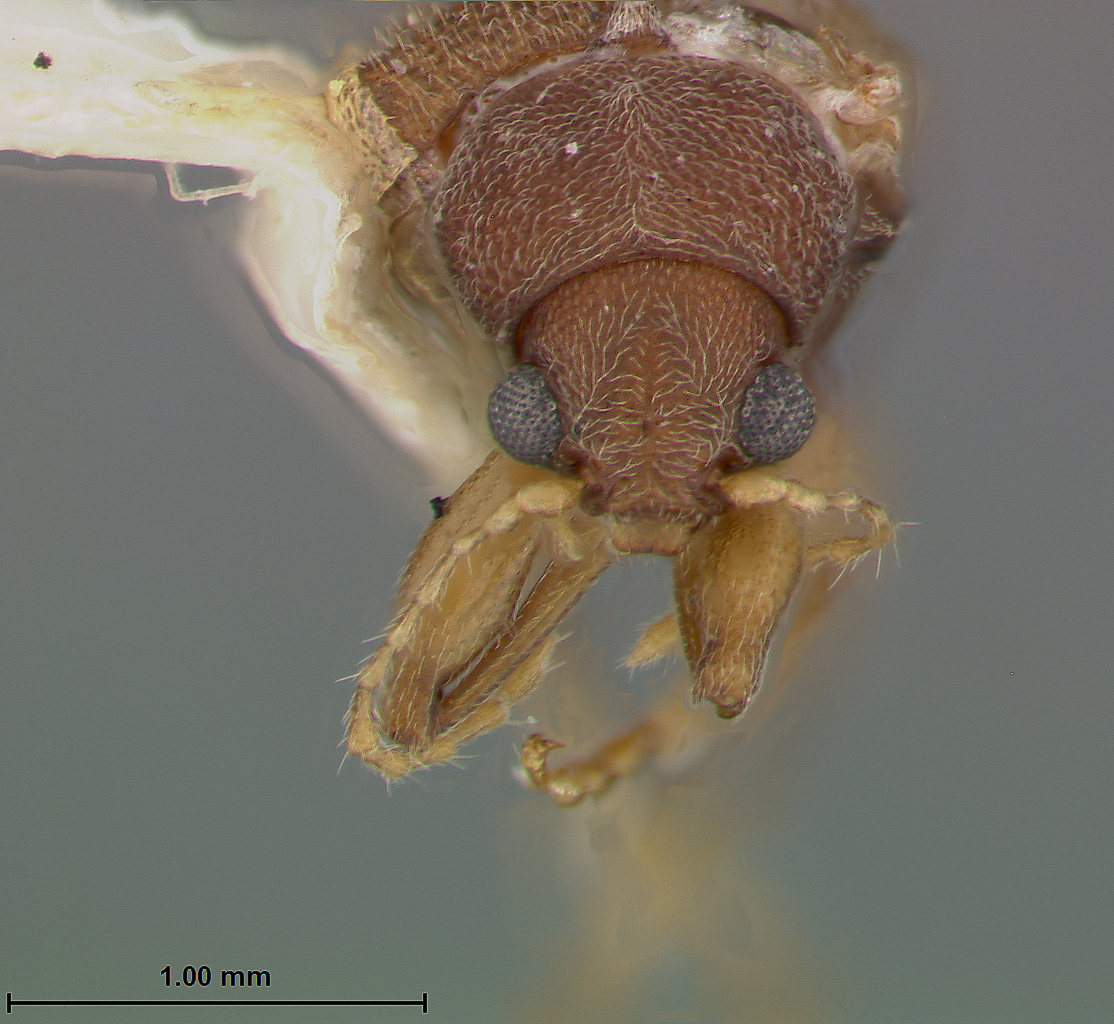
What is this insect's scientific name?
Xanthonia serrata
